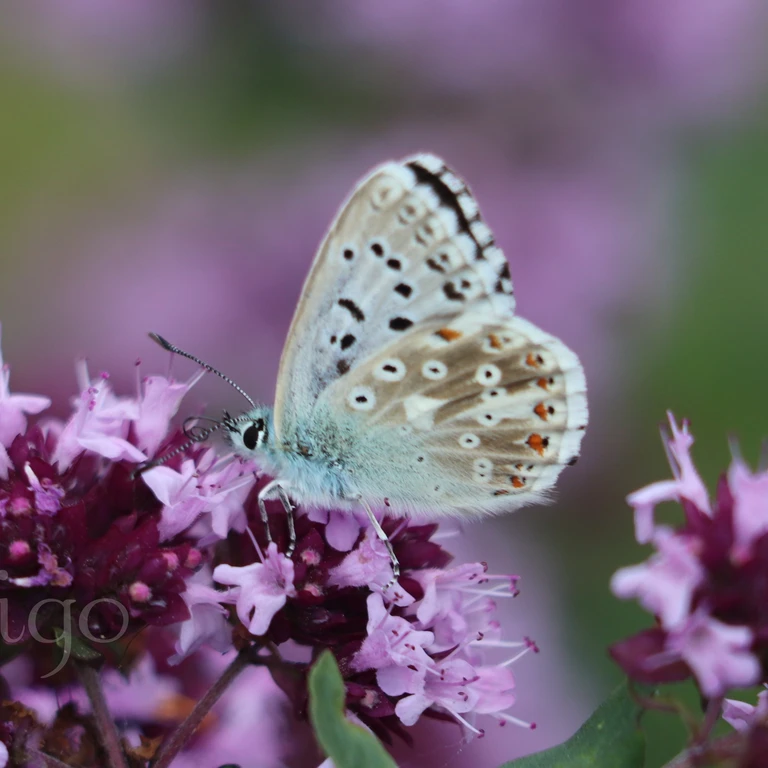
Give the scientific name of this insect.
Lysandra coridon
